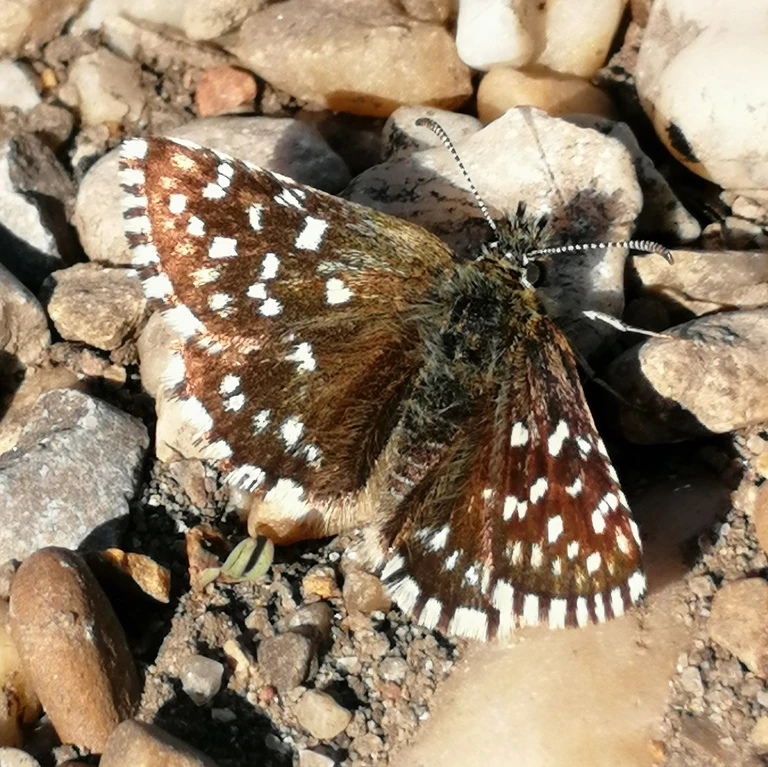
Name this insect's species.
Pyrgus malvae
